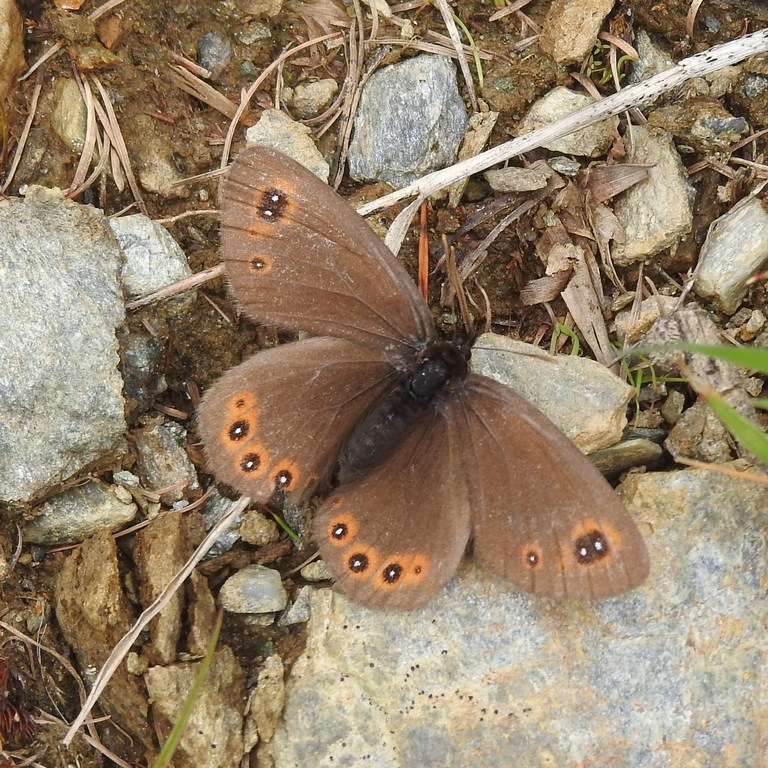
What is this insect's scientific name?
Erebia medusa
